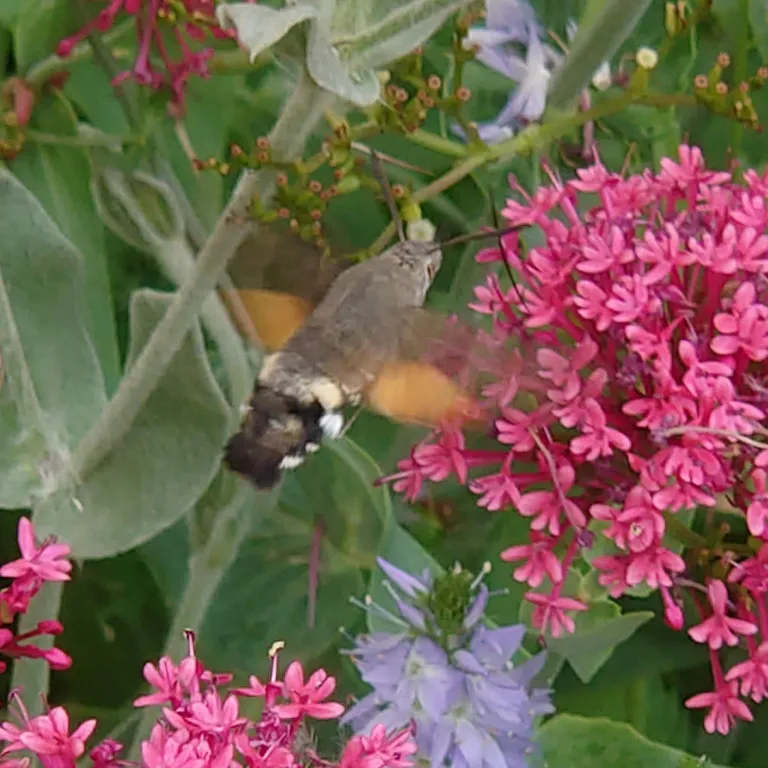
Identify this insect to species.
Macroglossum stellatarum
